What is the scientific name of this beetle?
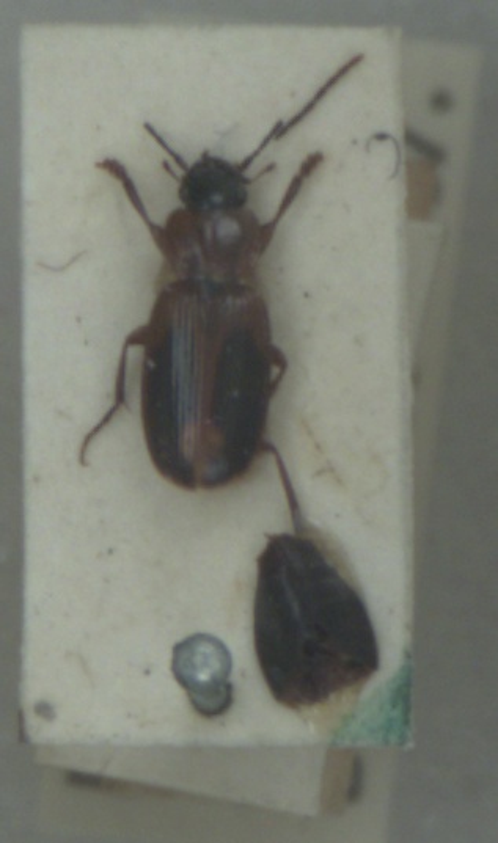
Badister bullatus
